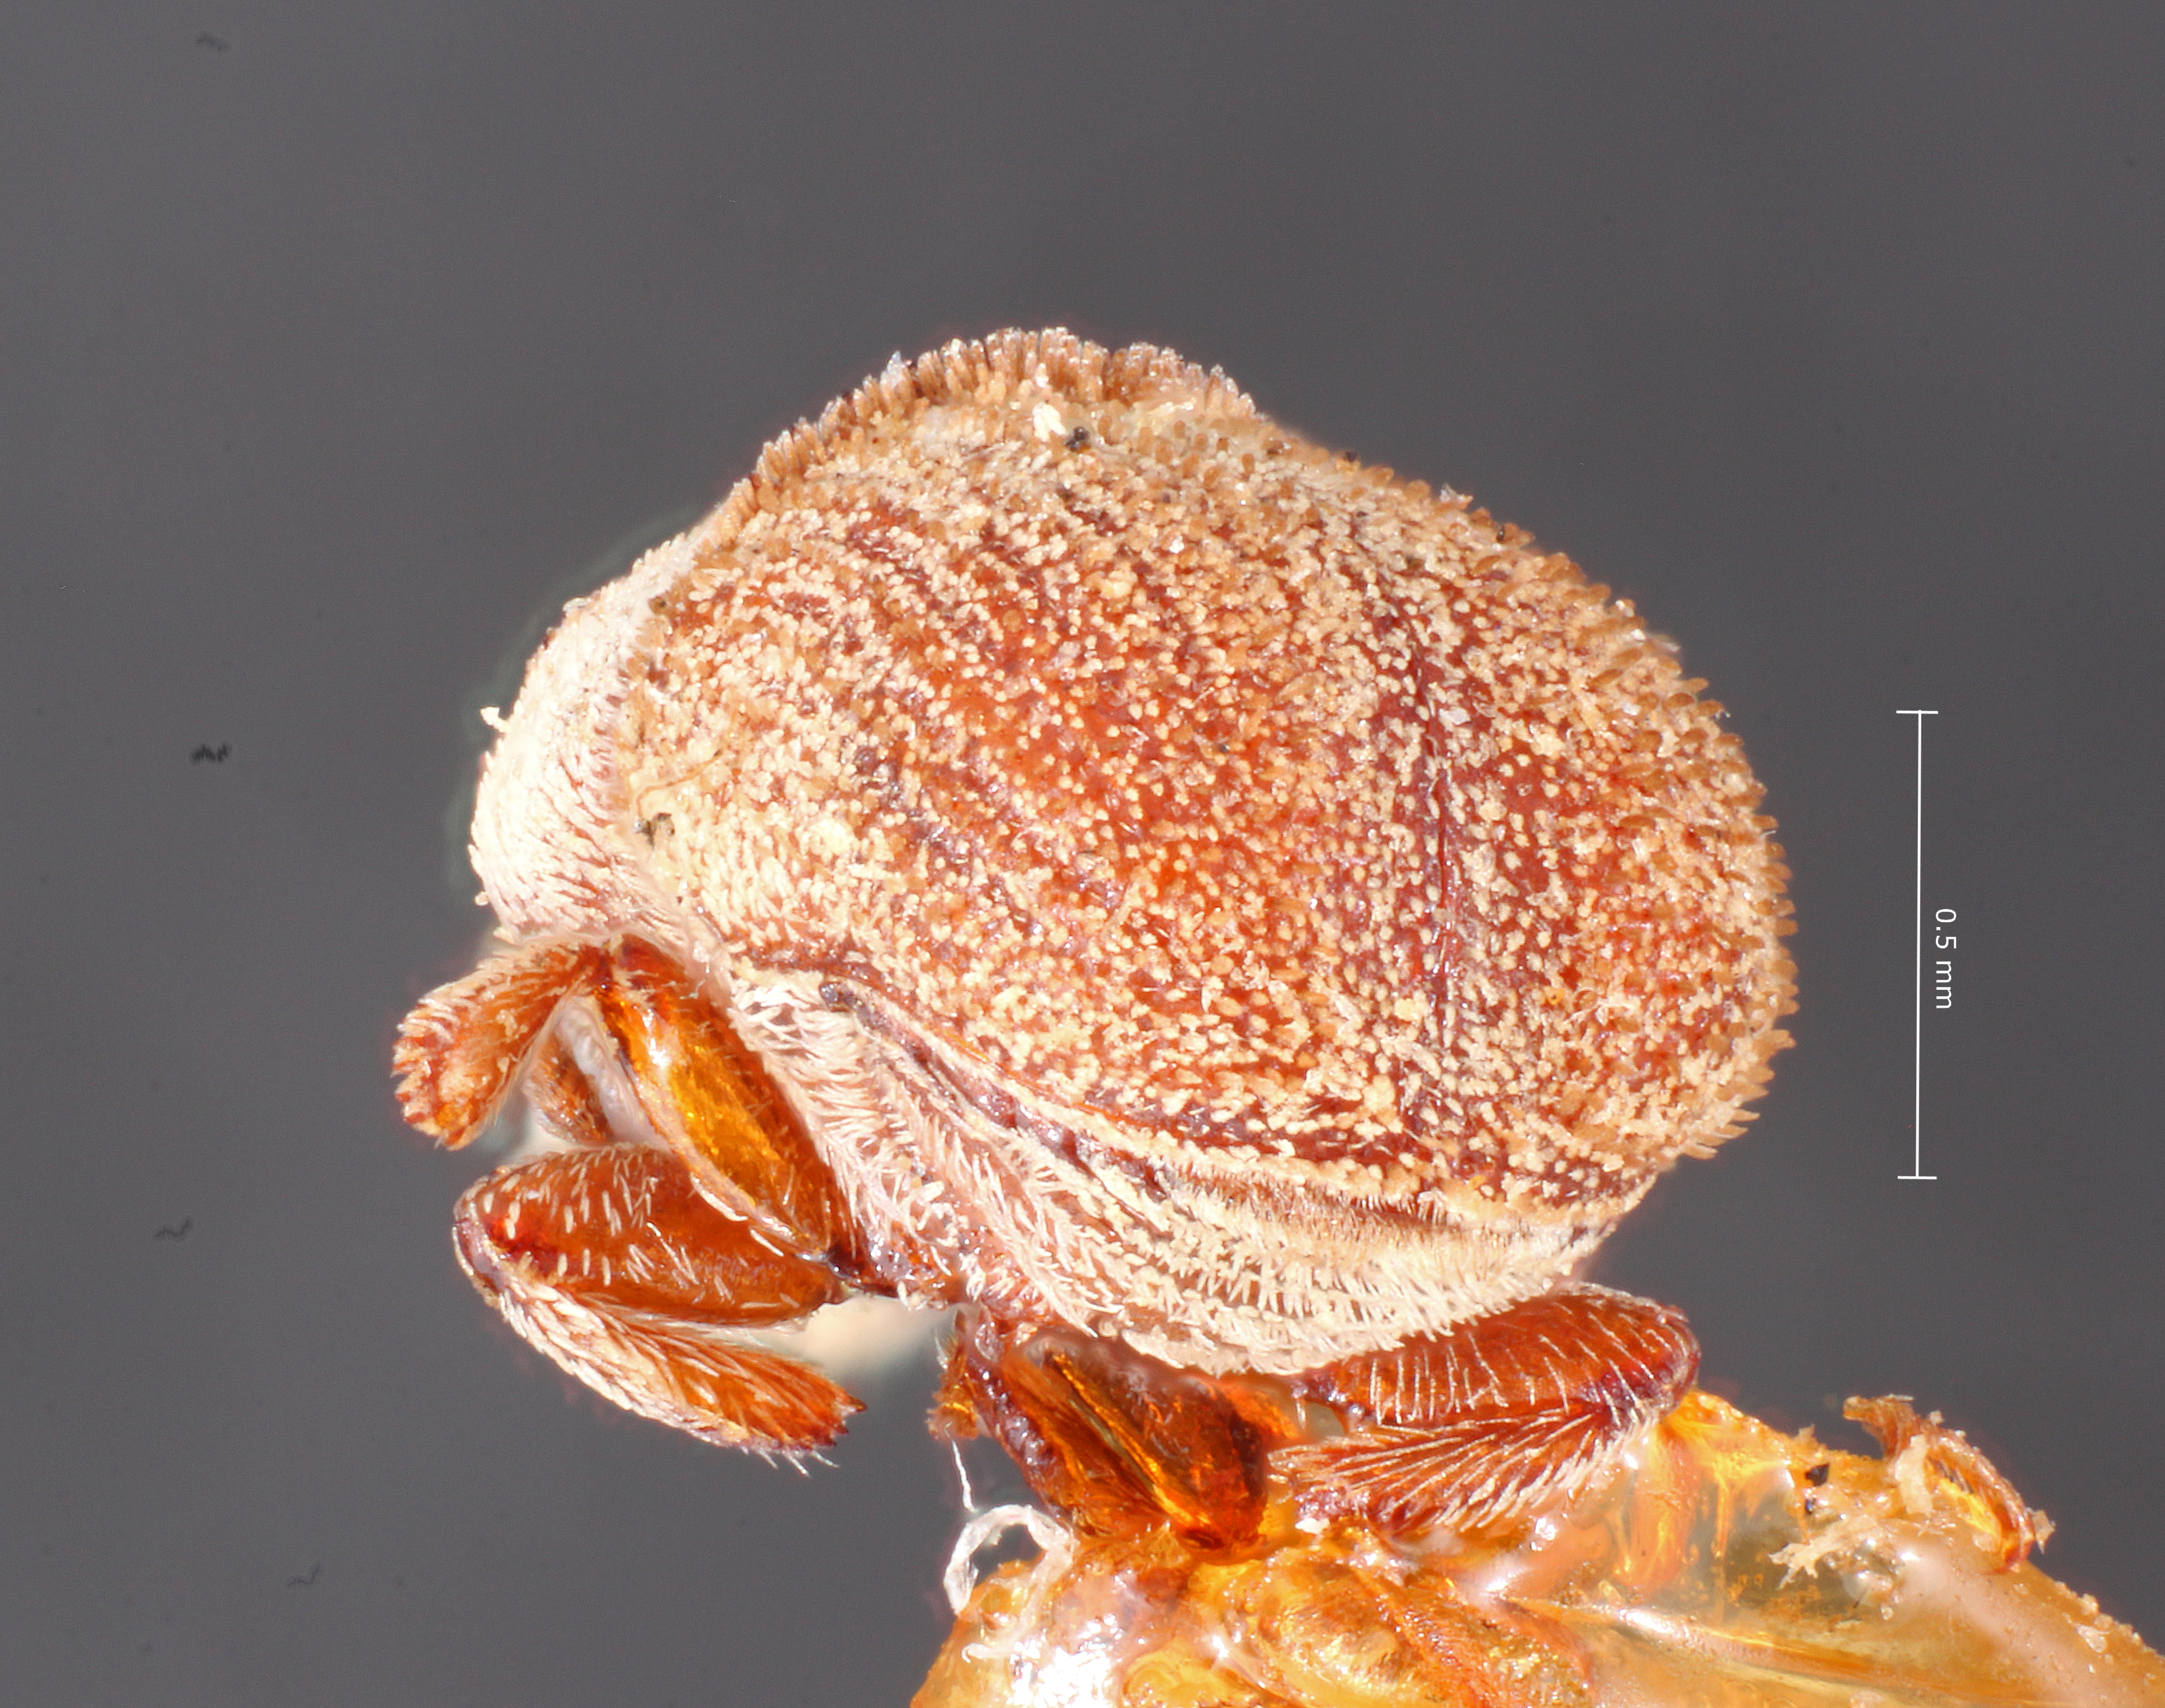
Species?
Renocis pruinosus
